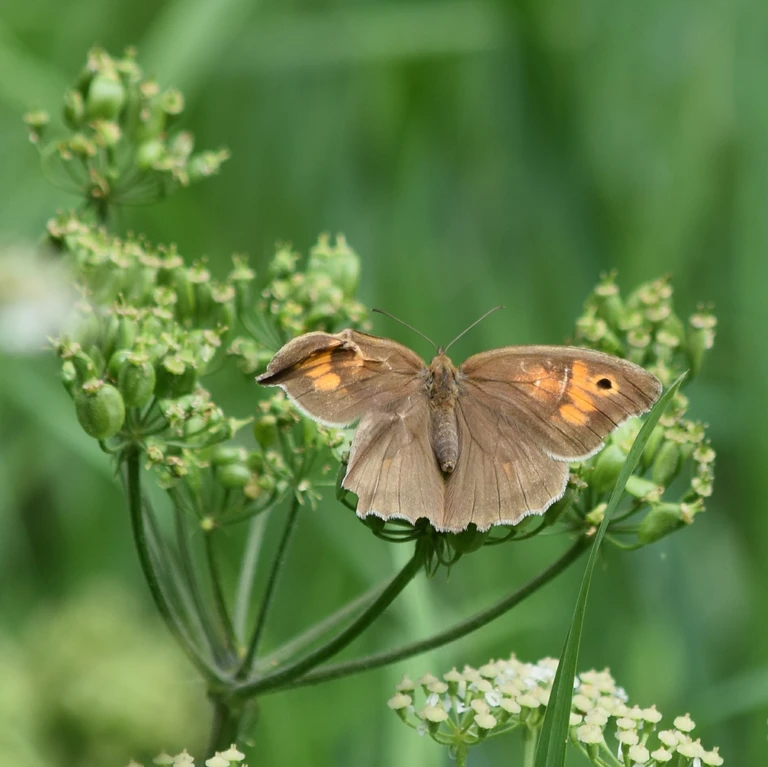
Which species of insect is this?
Maniola jurtina
